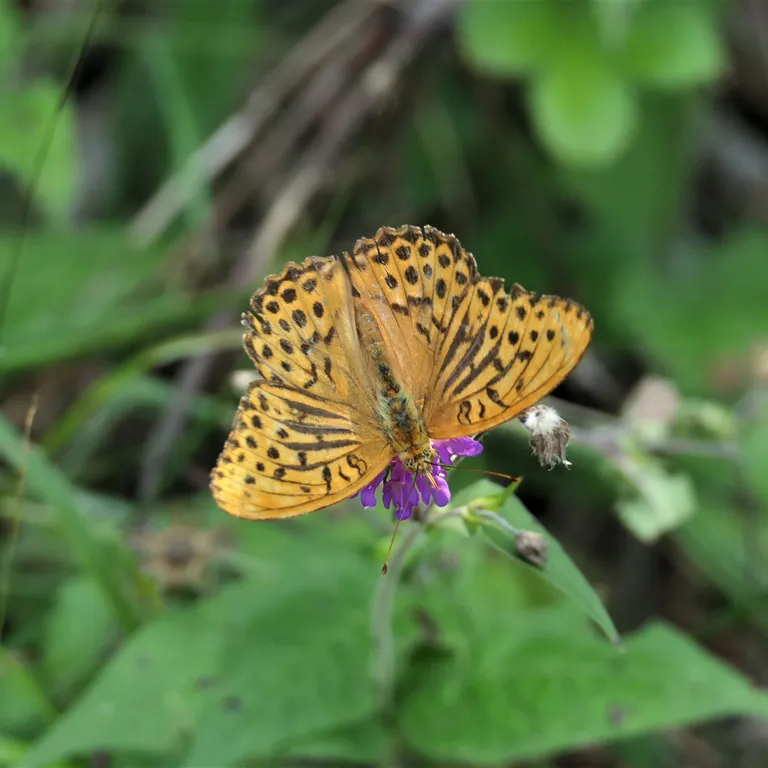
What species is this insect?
Argynnis paphia
